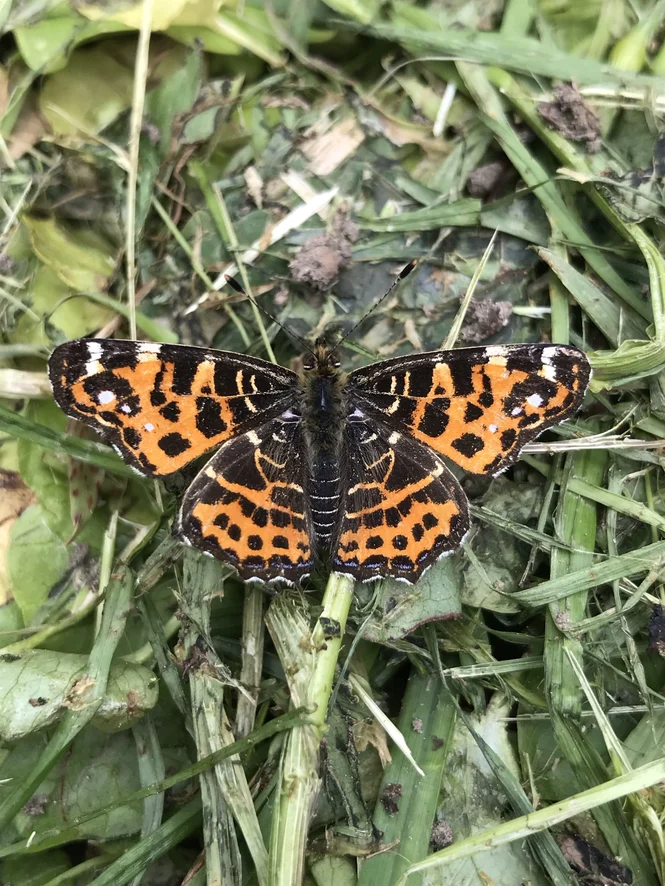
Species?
Araschnia levana
